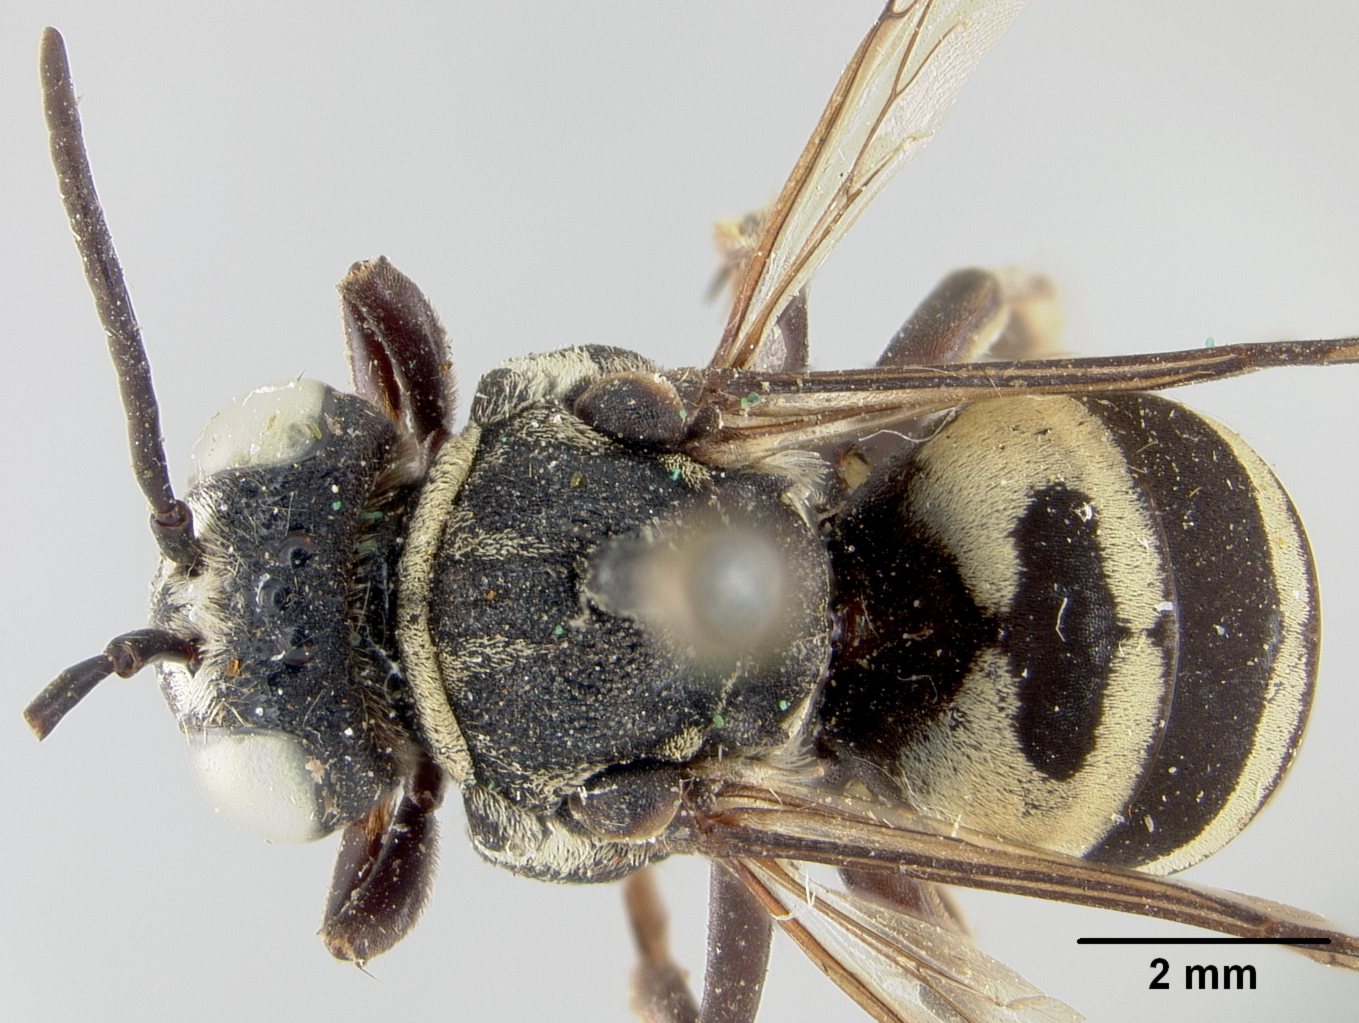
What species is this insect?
Triepeolus tanneri
